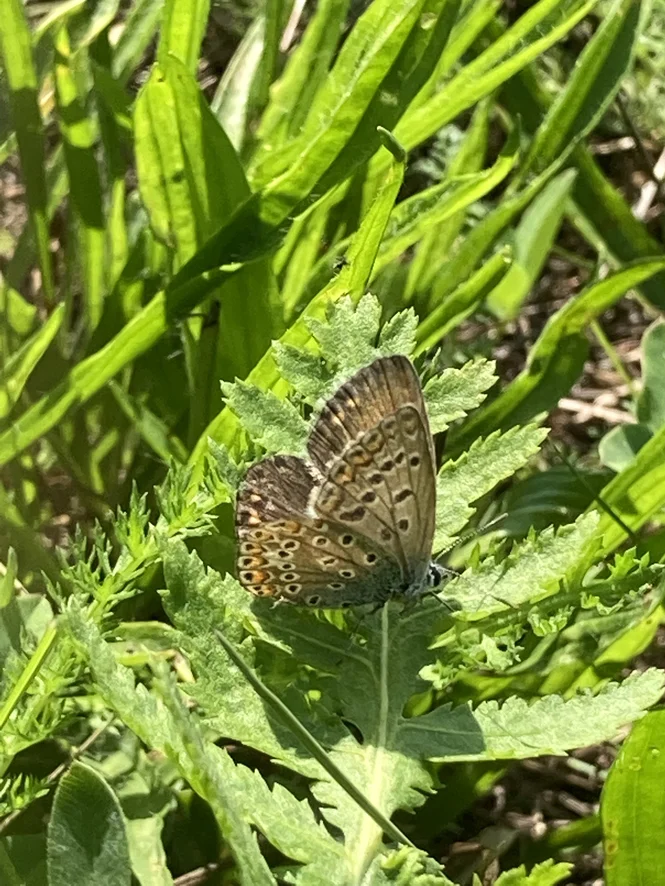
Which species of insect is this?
Polyommatus icarus
